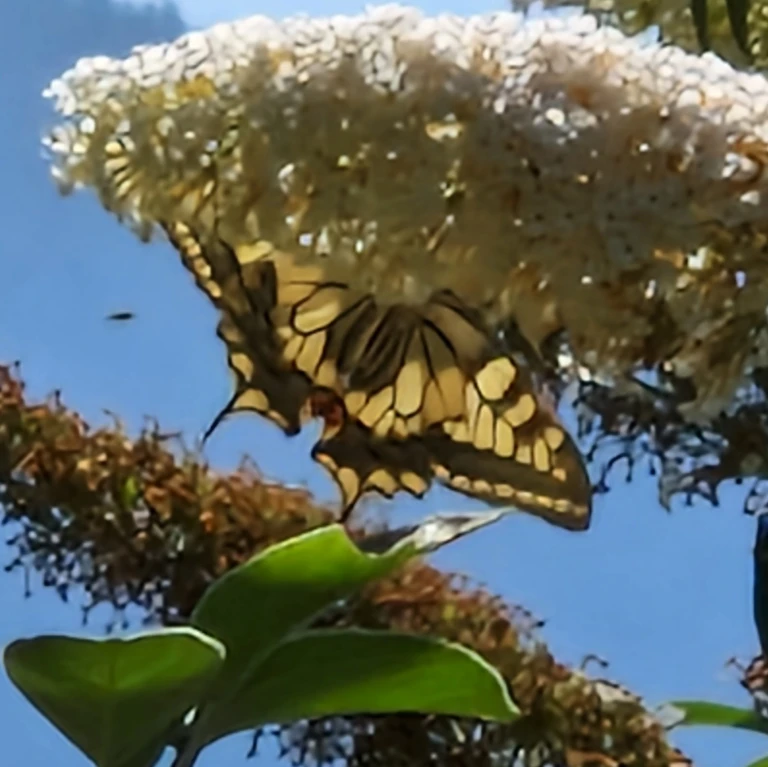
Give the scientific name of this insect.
Papilio machaon
